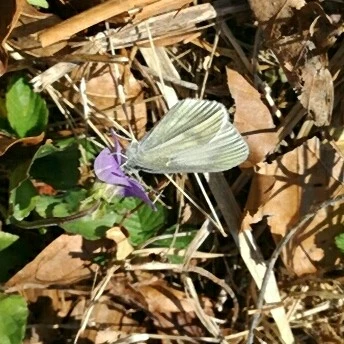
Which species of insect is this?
Leptidea sinapis/juvernica
